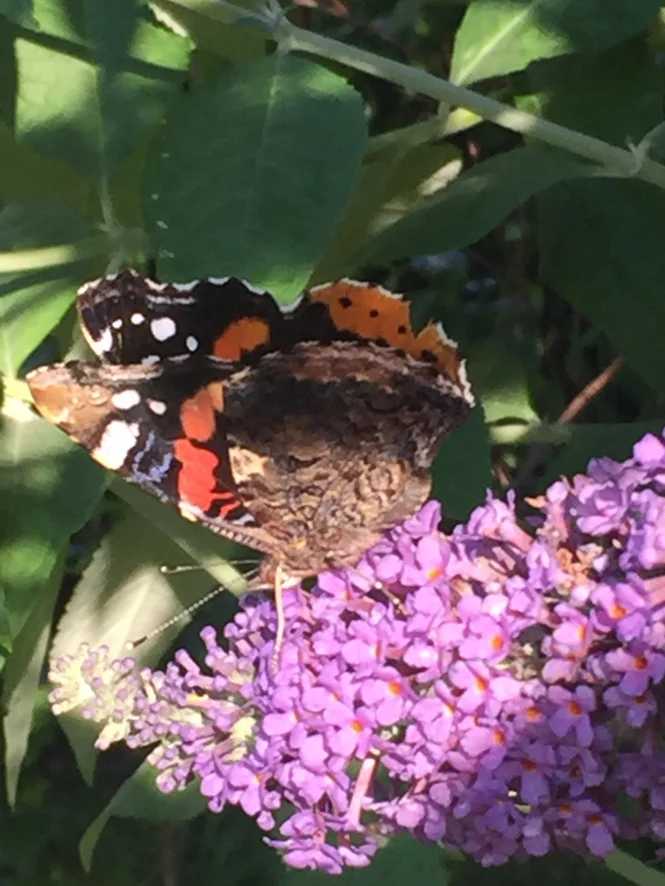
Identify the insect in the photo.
Vanessa atalanta
